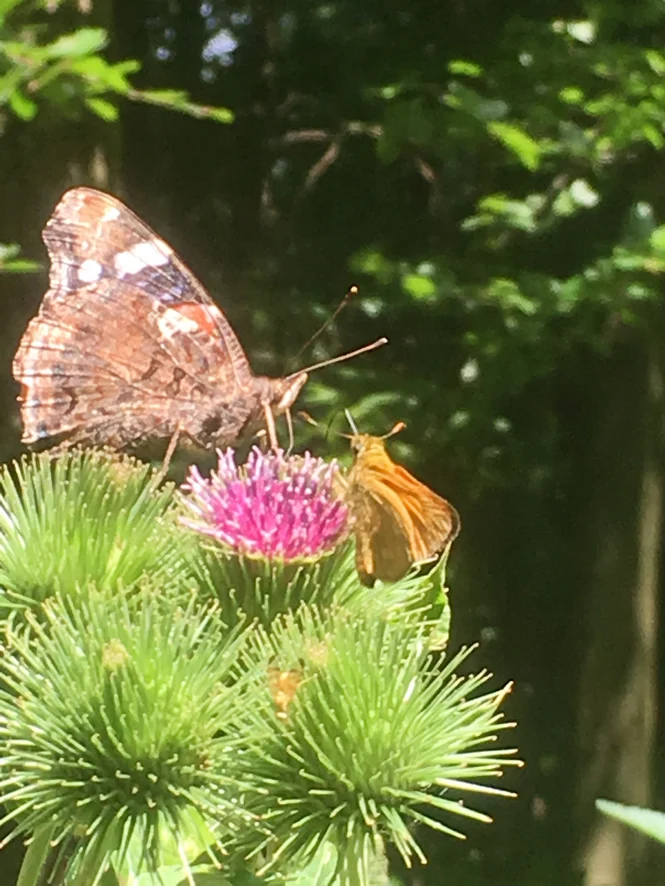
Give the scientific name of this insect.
Vanessa atalanta
